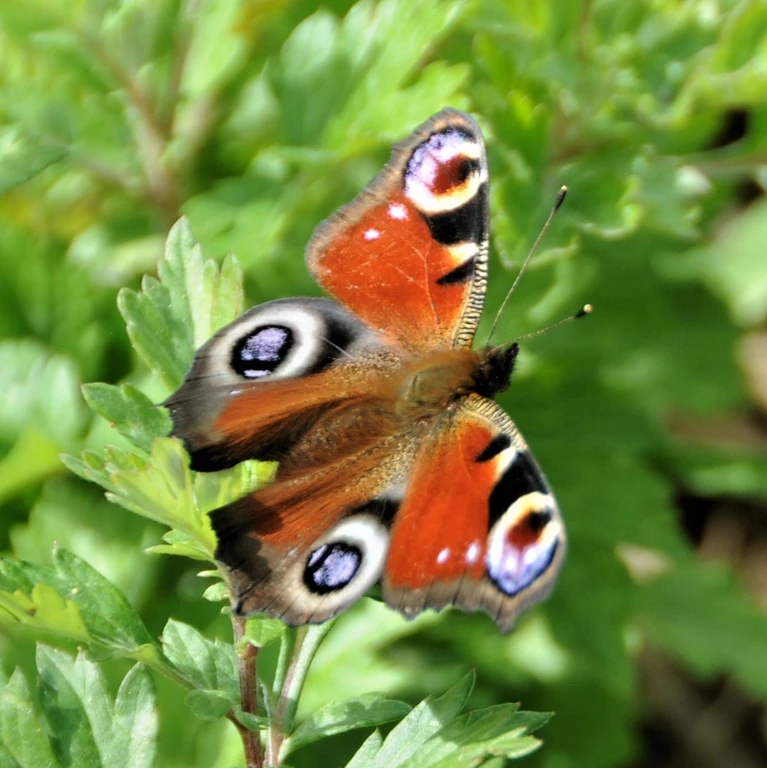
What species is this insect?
Aglais io
